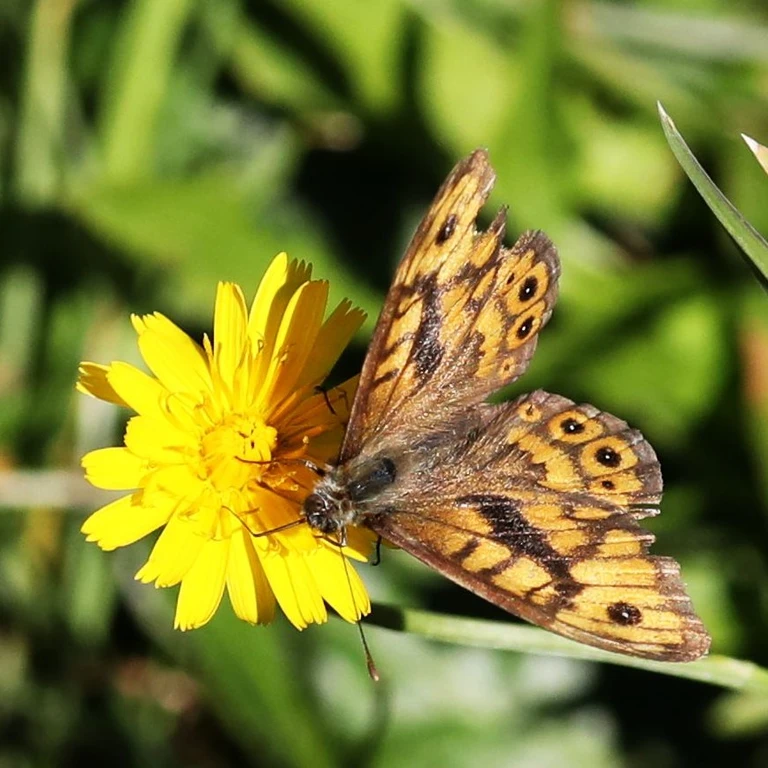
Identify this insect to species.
Lasiommata megera (also Pararge megera)
